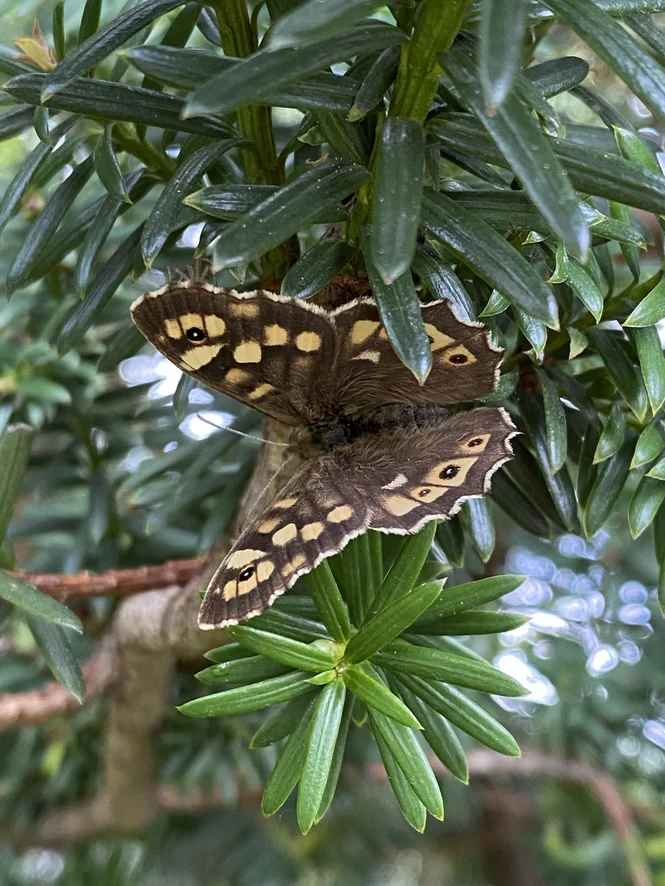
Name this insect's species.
Pararge aegeria
